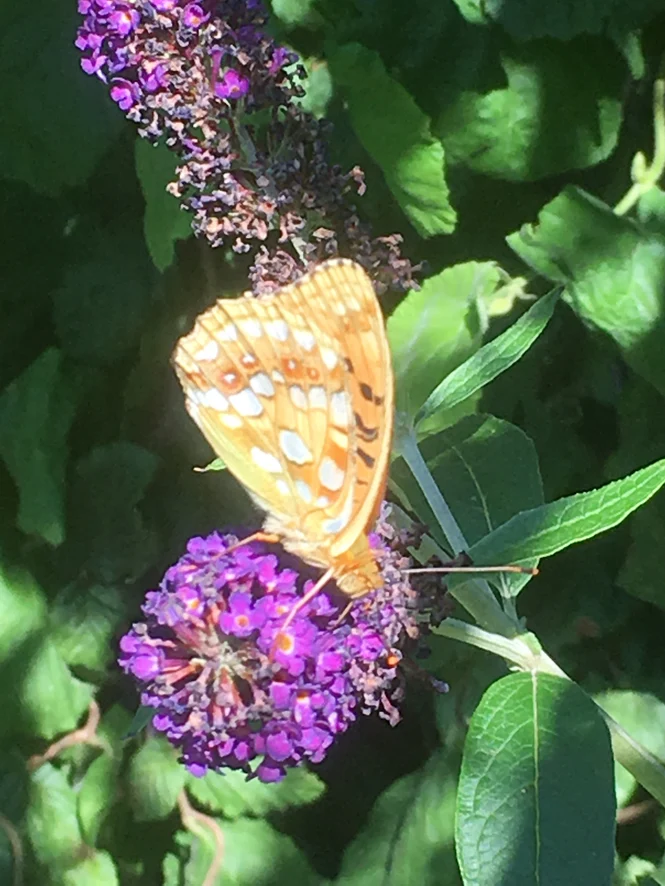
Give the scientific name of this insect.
Fabriciana adippe
